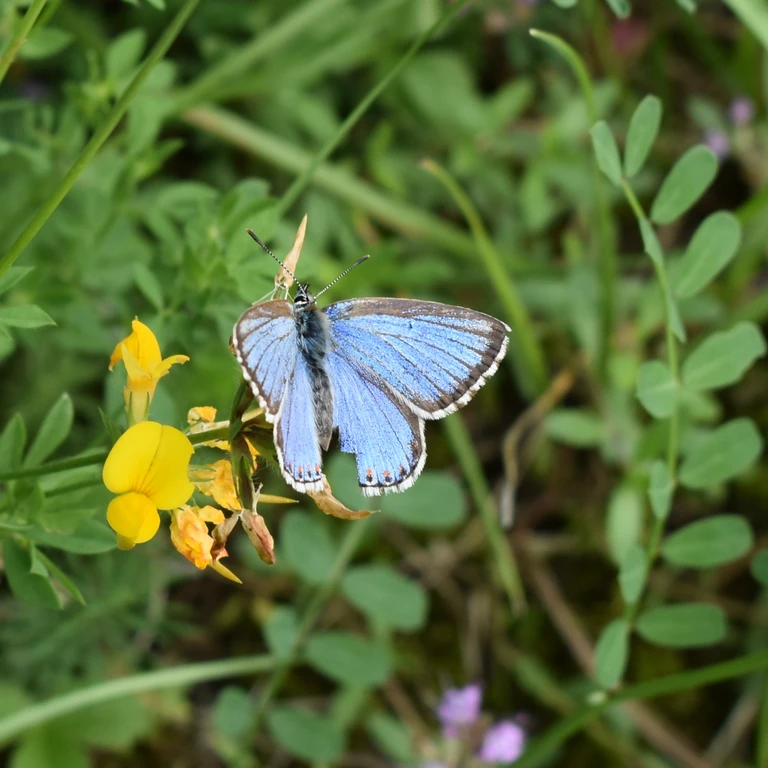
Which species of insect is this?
Lysandra bellargus
